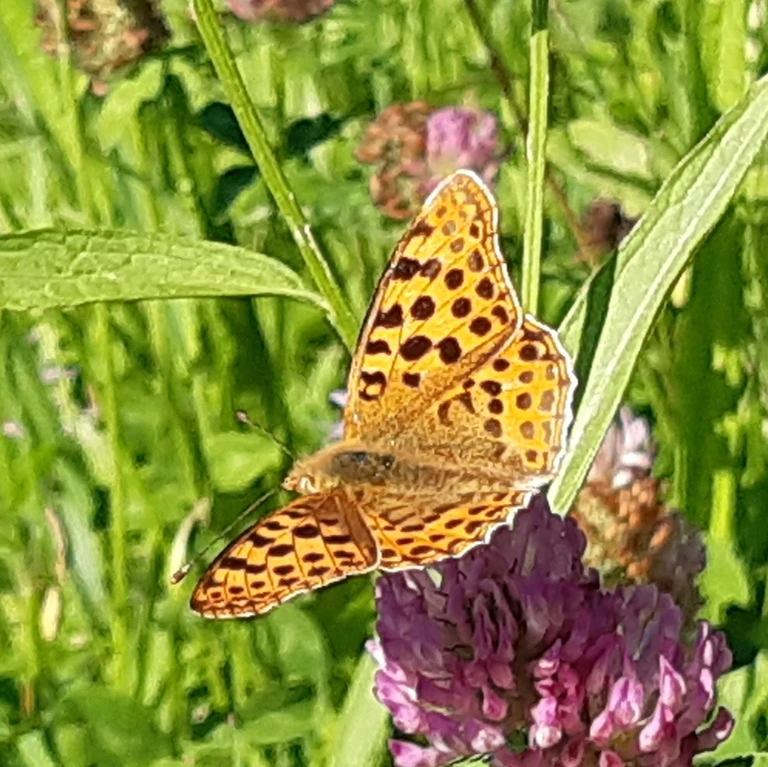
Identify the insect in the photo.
Issoria lathonia
